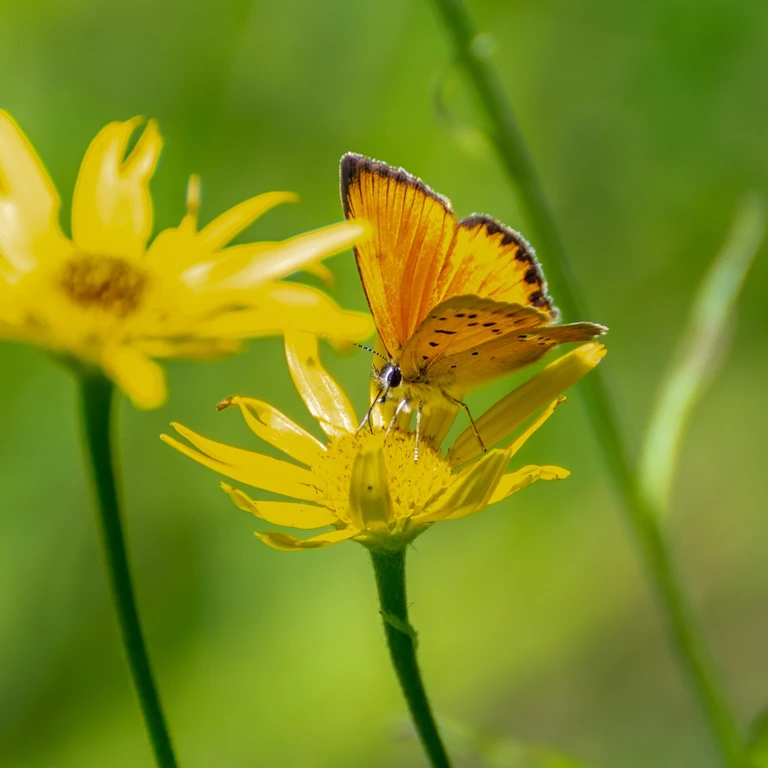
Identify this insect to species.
Lycaena virgaureae
